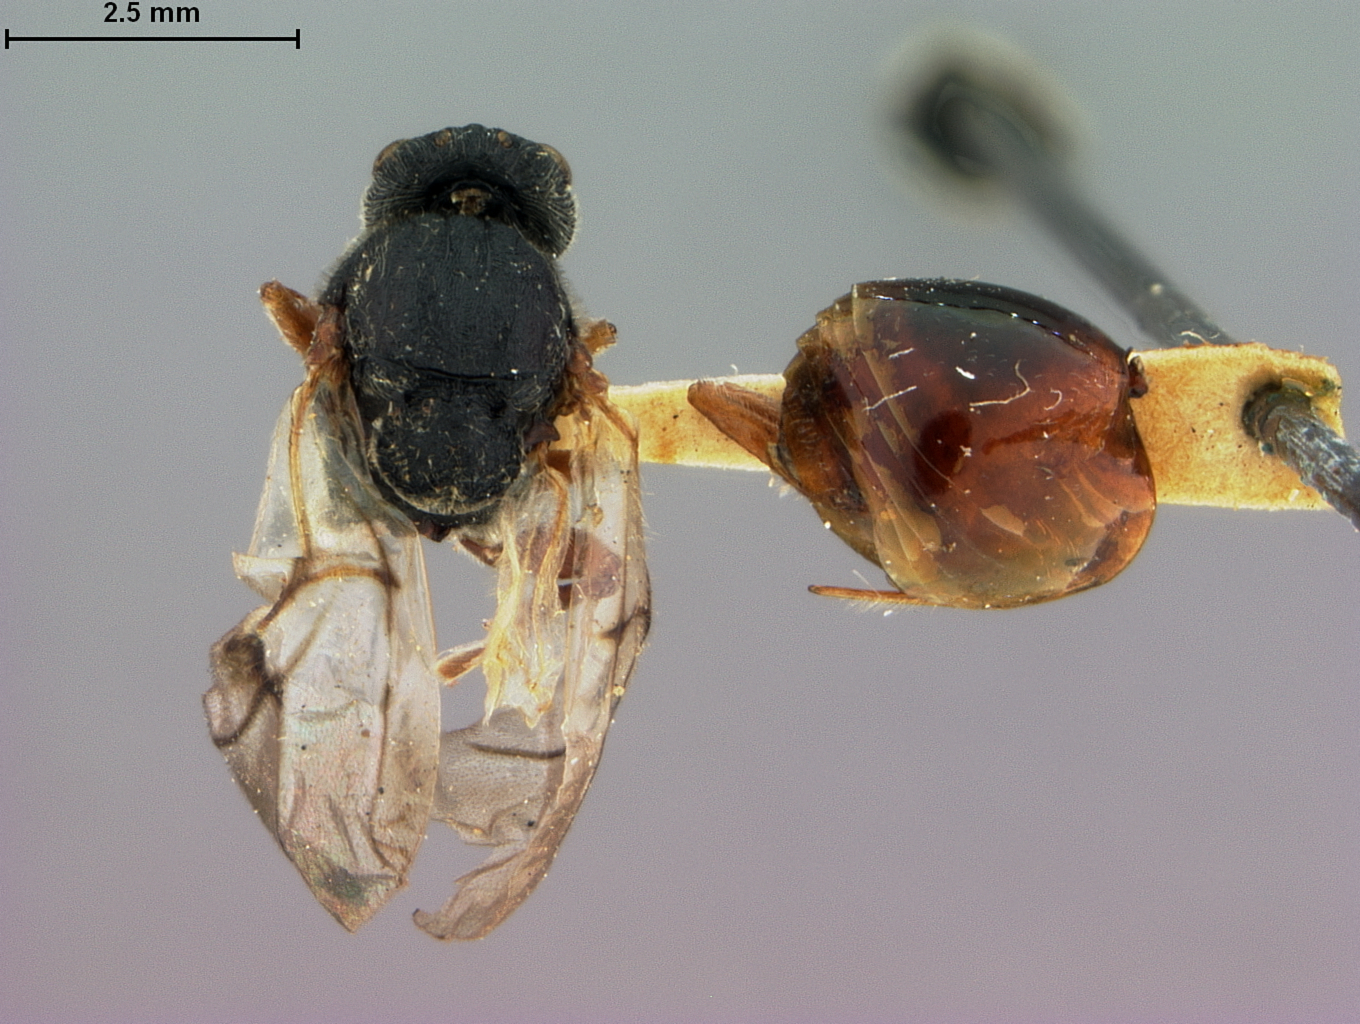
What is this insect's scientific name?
Amphibolips globulus
